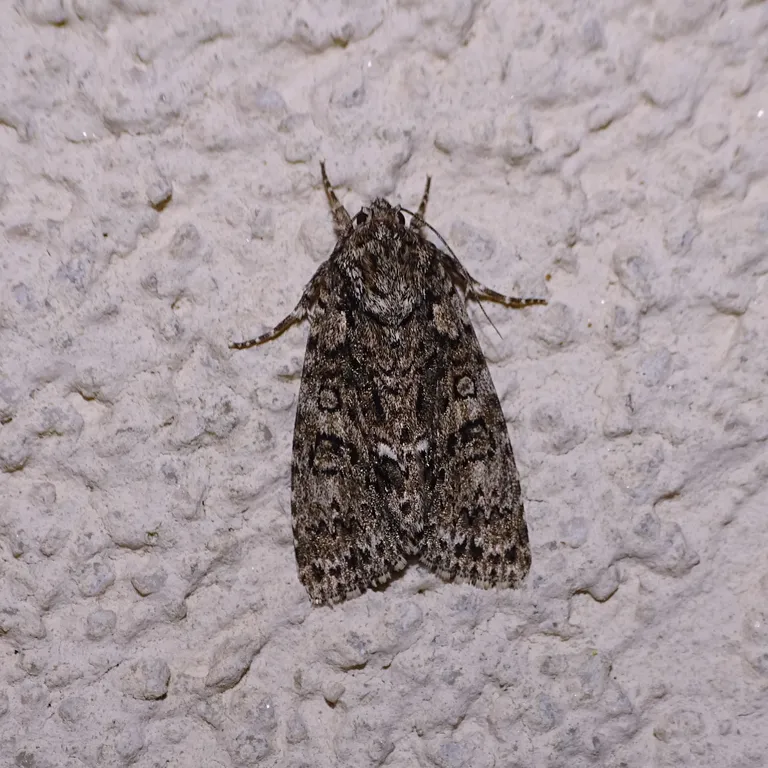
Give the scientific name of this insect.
Acronicta rumicis
